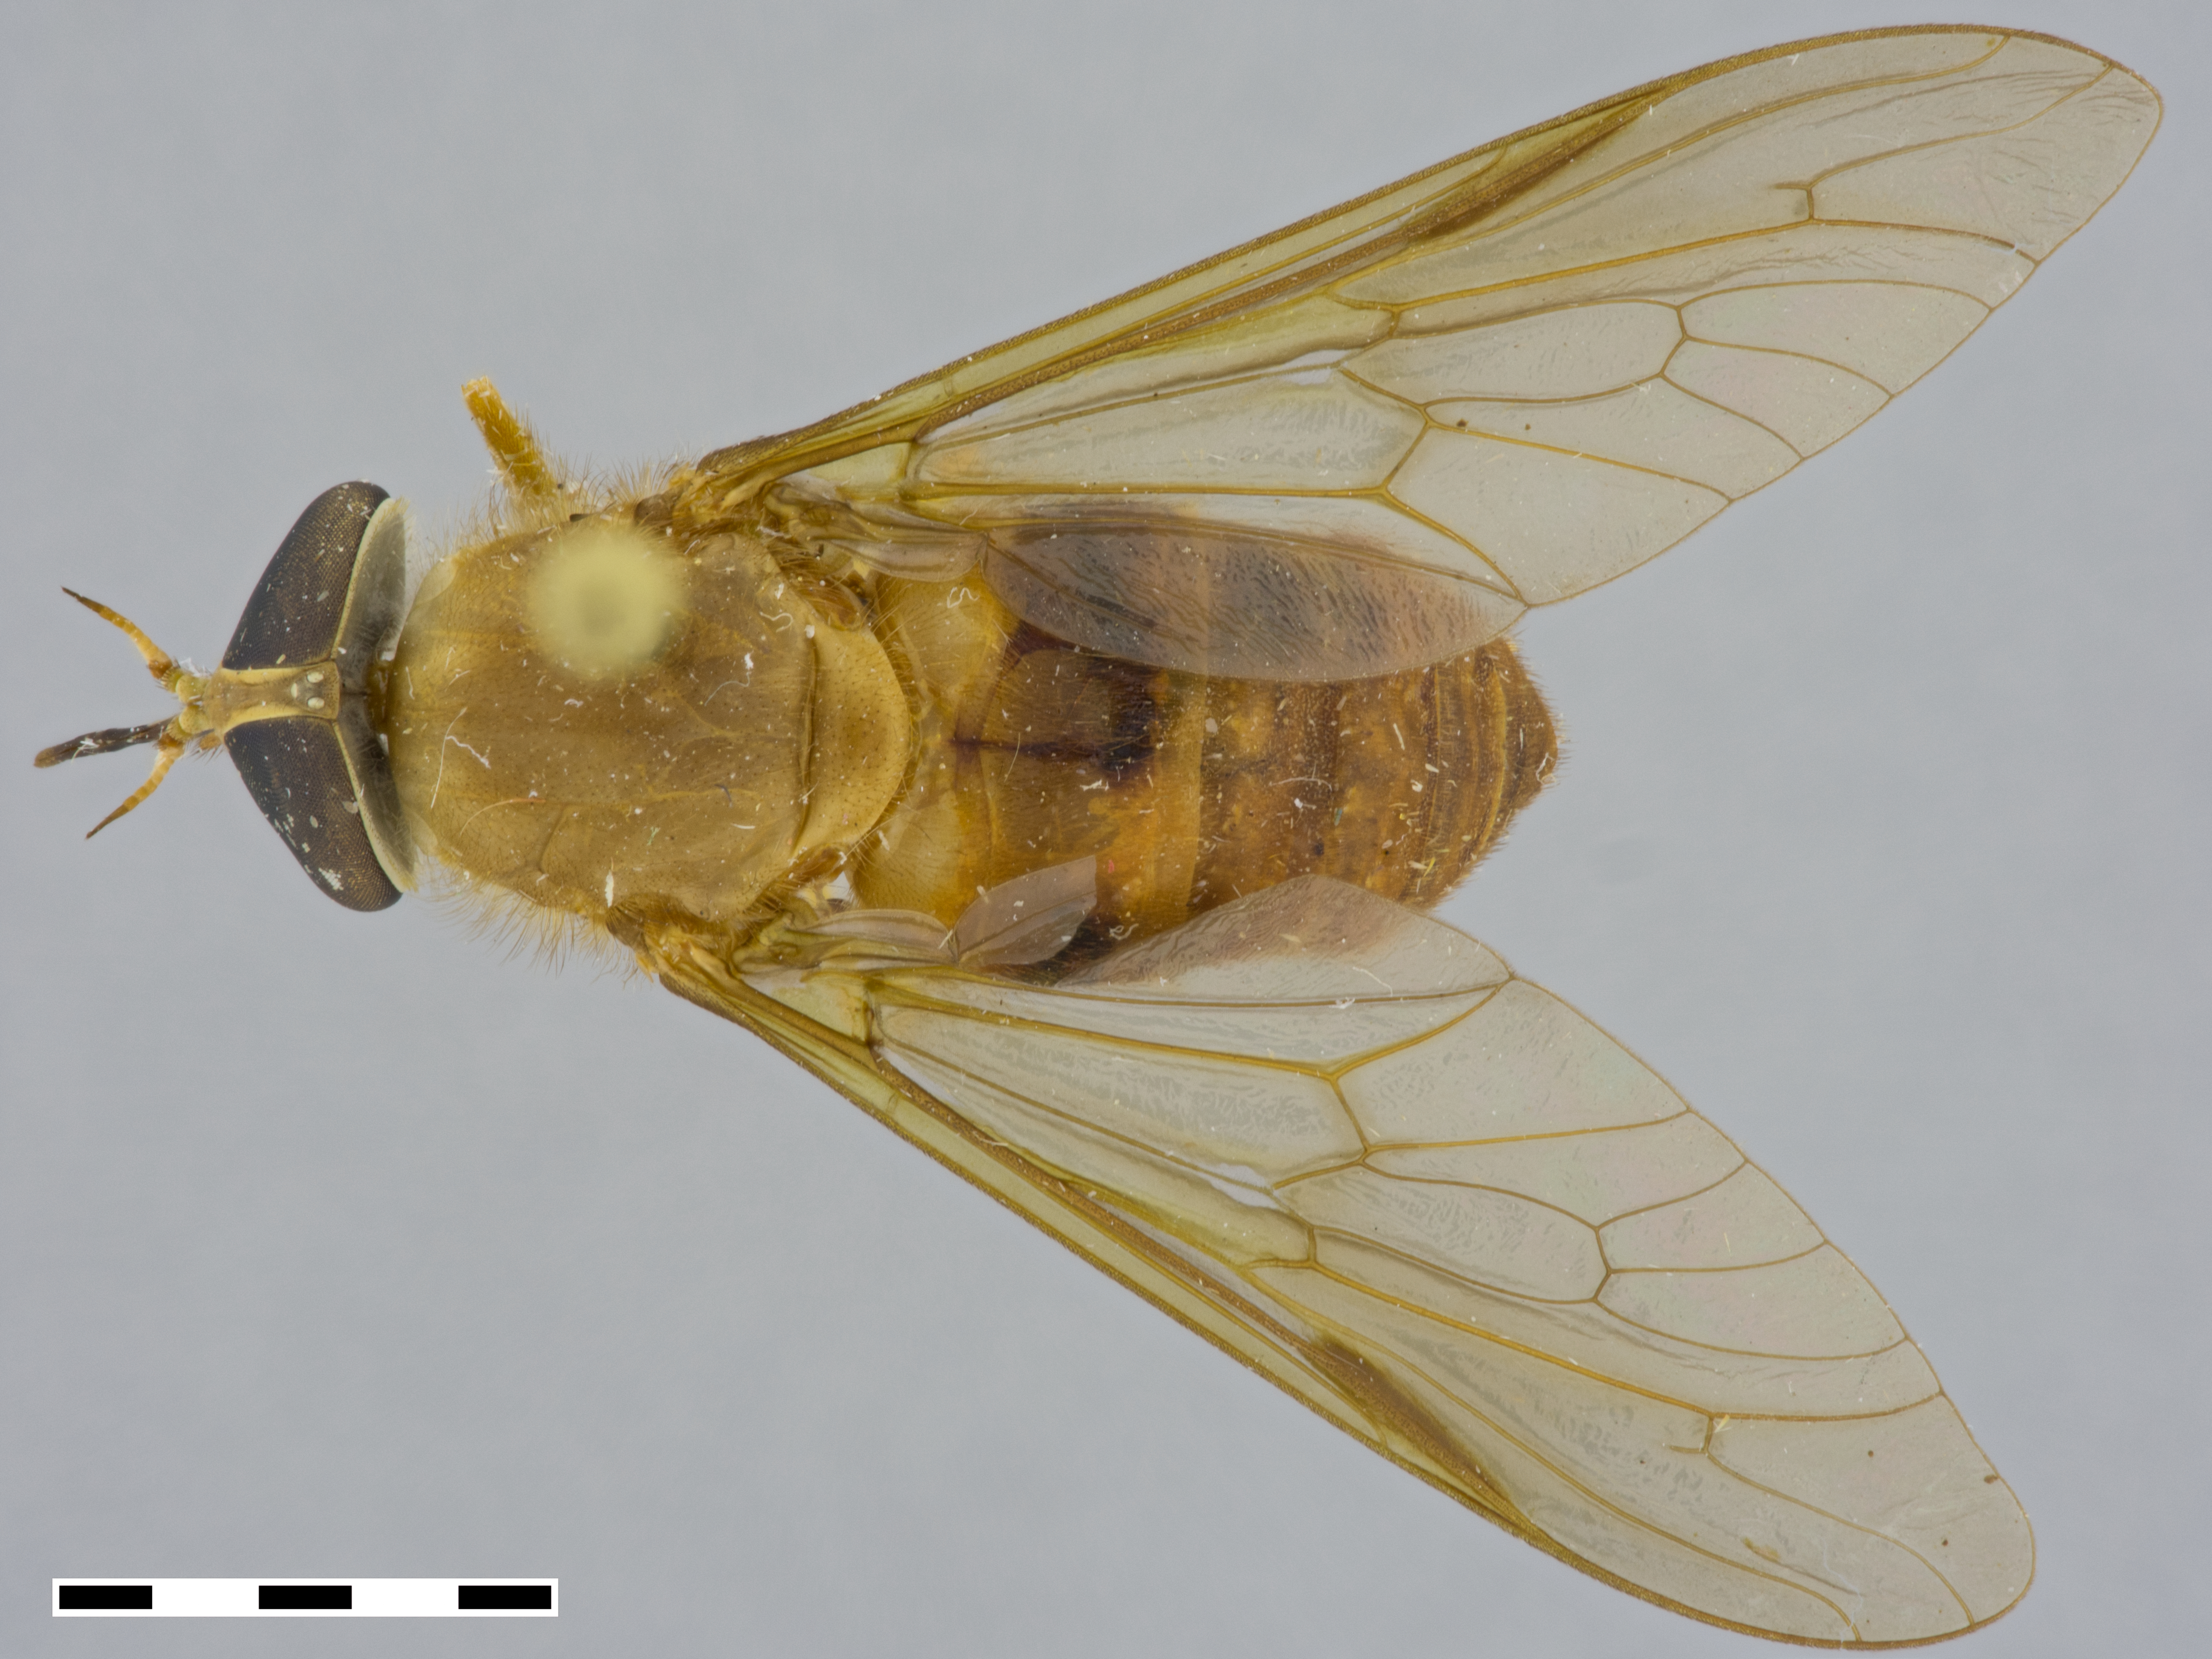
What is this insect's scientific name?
Mesopangonius philipi
